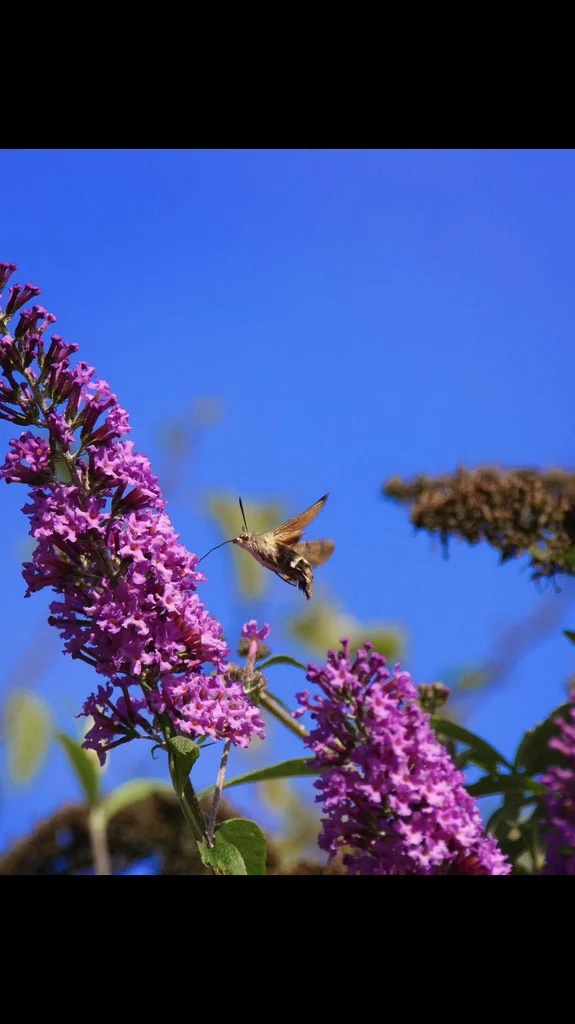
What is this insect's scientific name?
Macroglossum stellatarum
